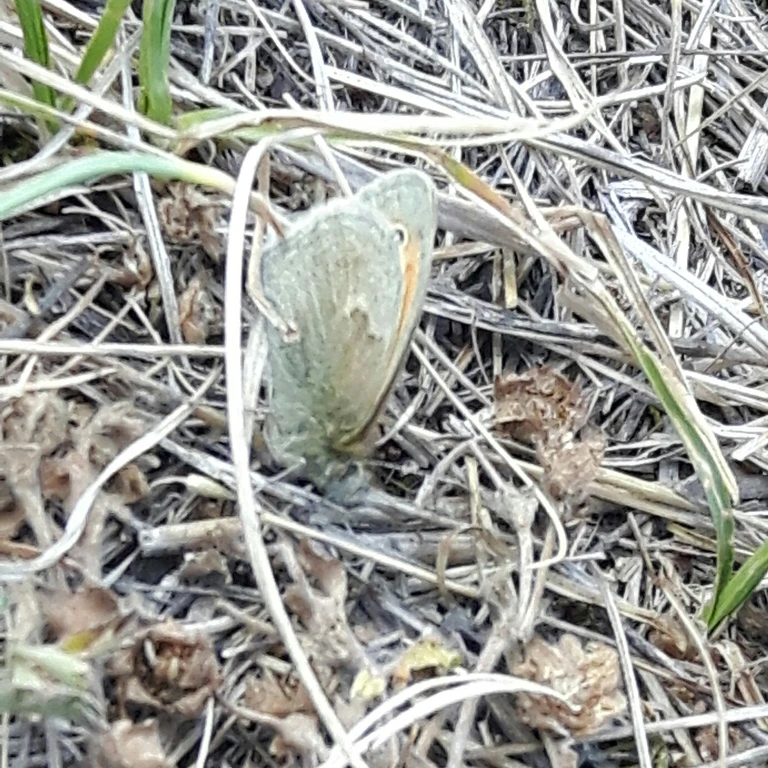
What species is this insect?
Coenonympha pamphilus
